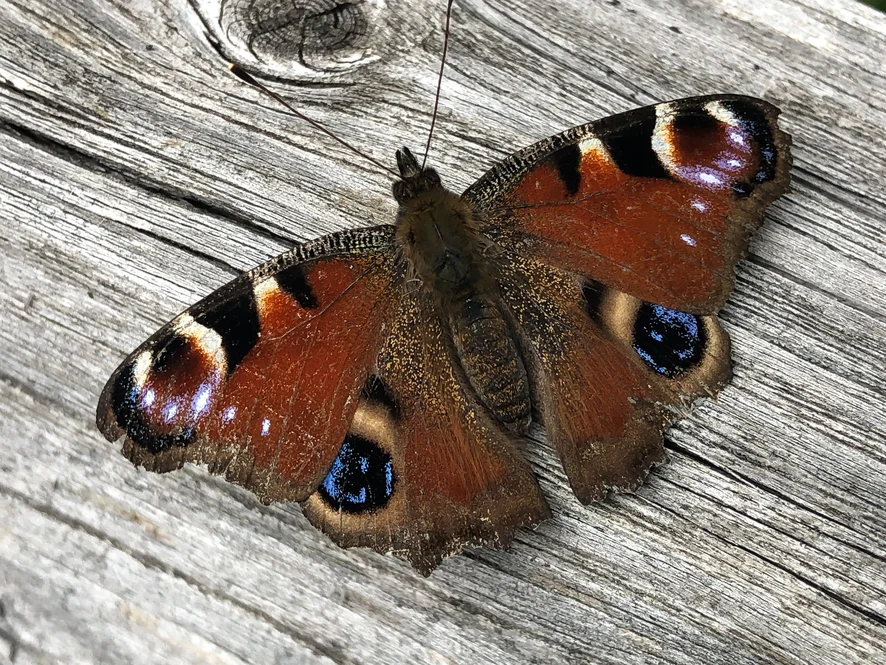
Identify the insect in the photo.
Aglais io
